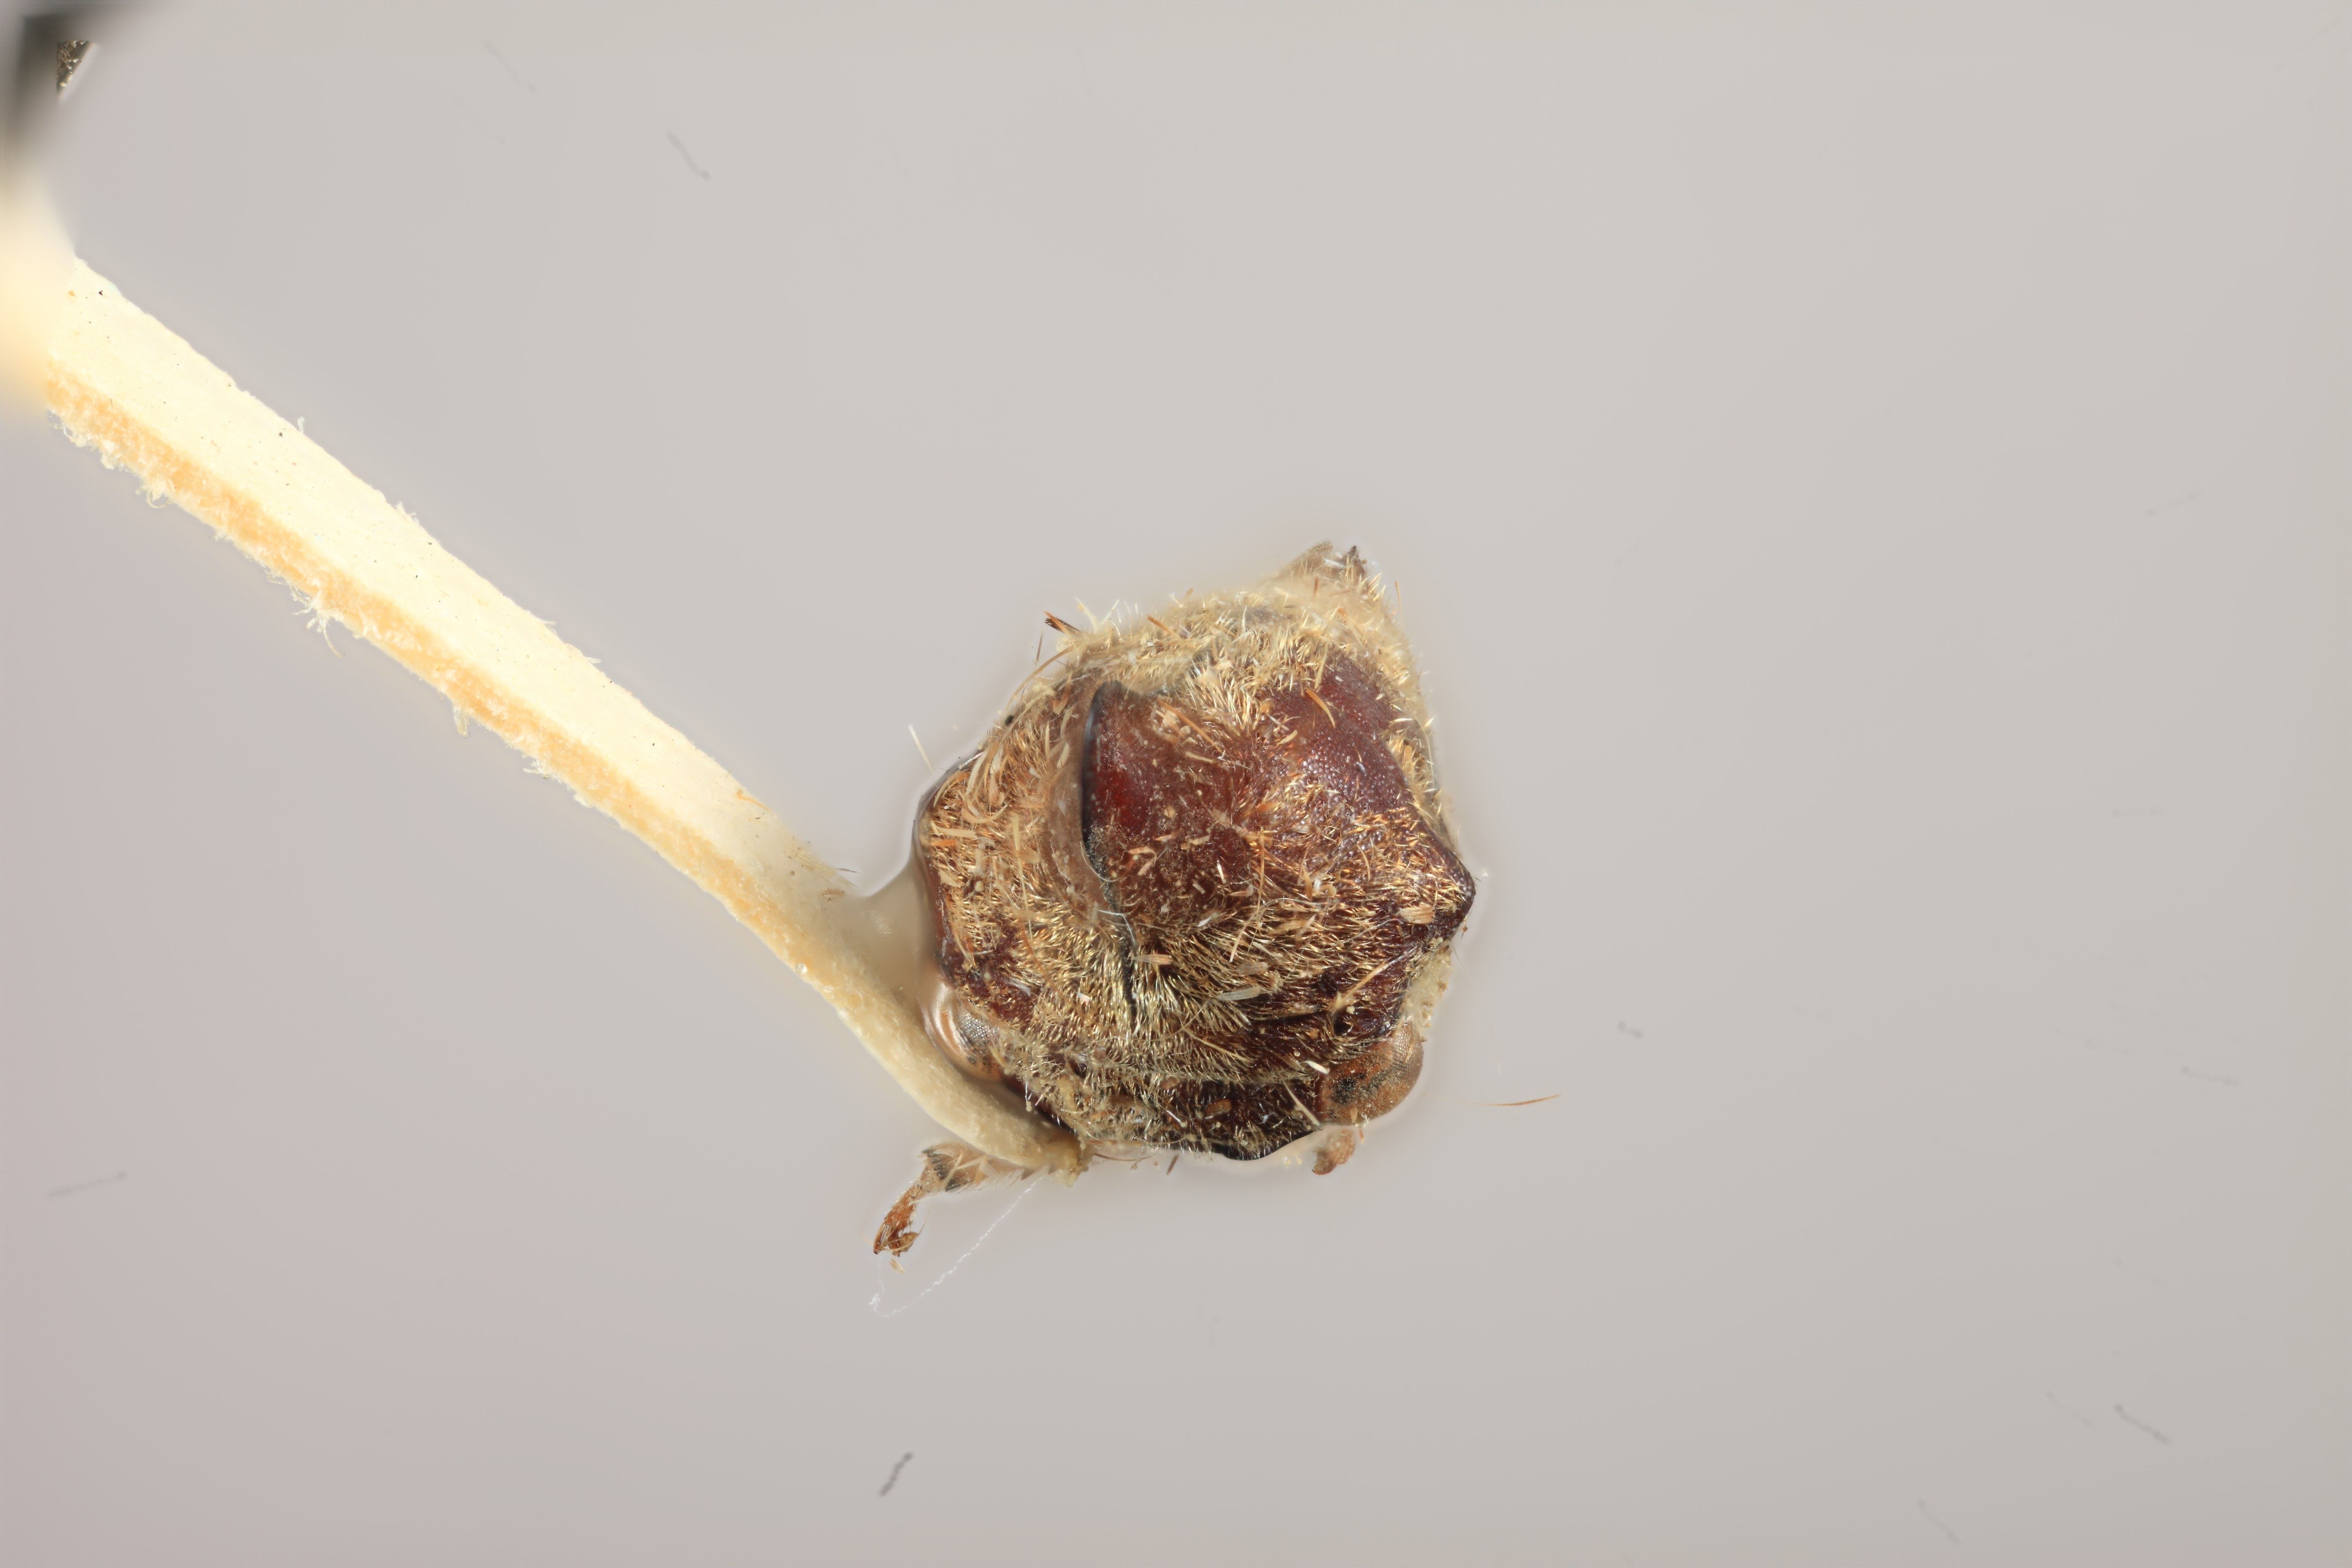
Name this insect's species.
Calloconophora veracruzensis
